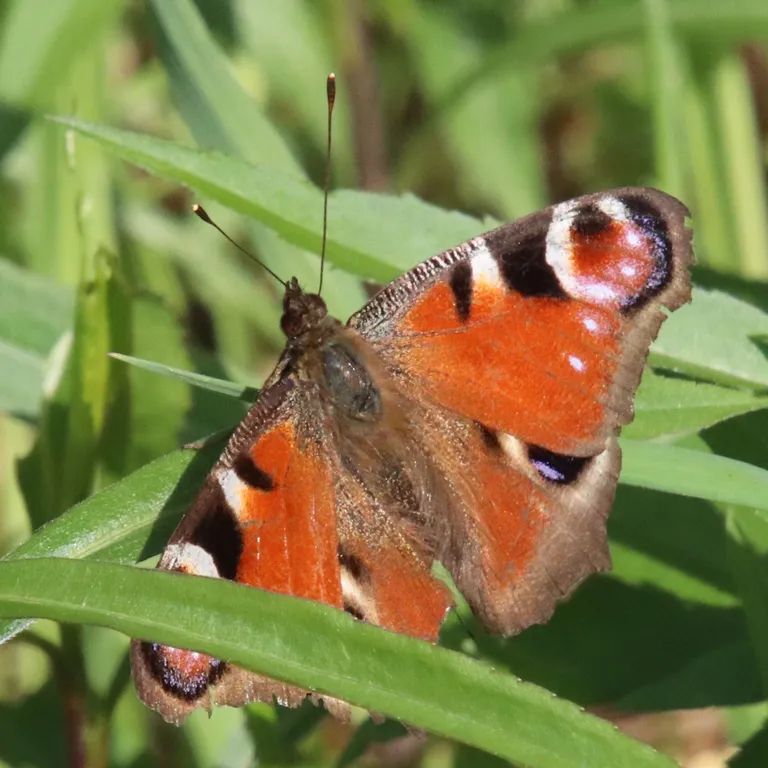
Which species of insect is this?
Aglais io
